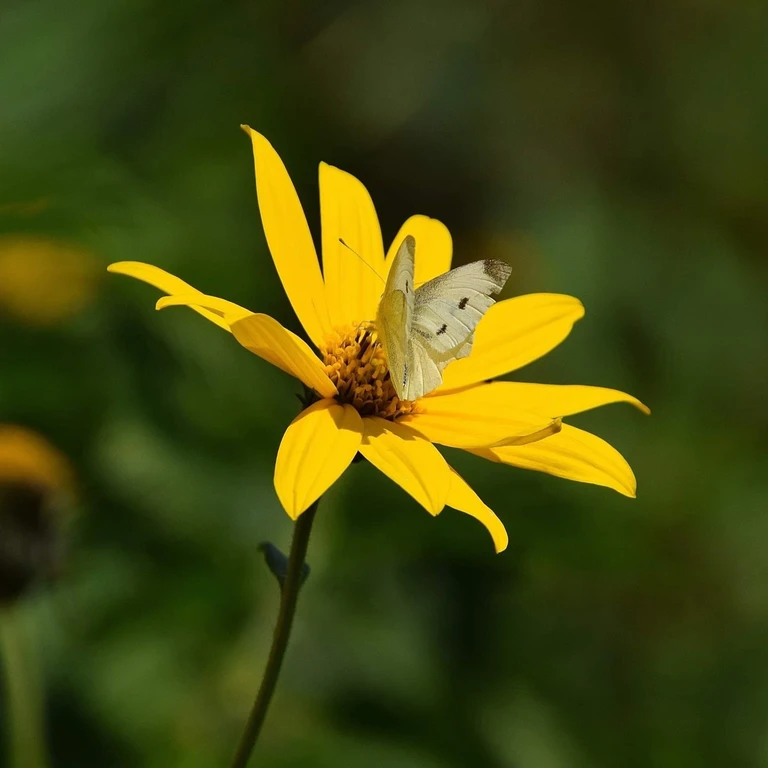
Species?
Pieris rapae
